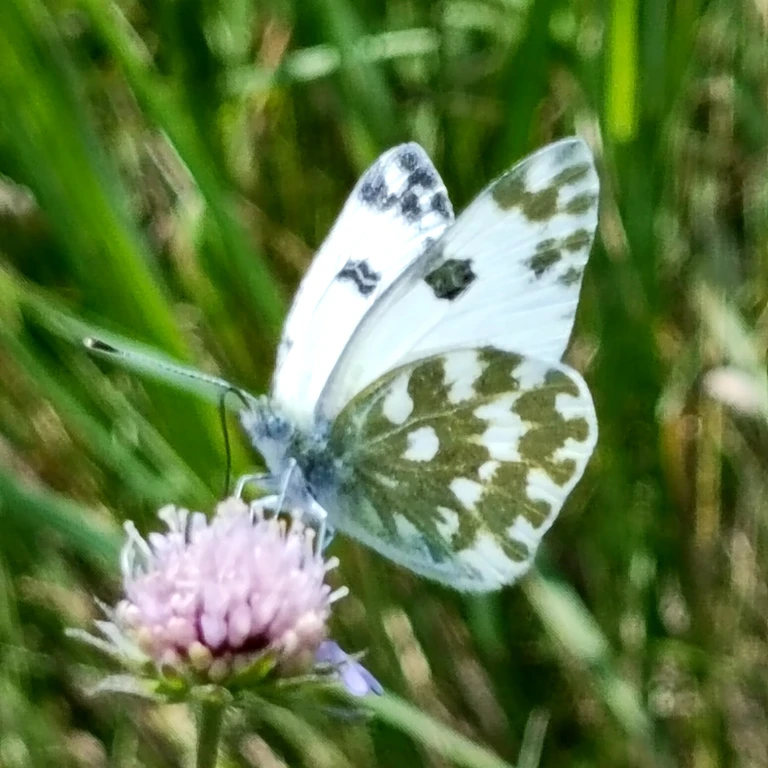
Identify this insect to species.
Pontia edusa
